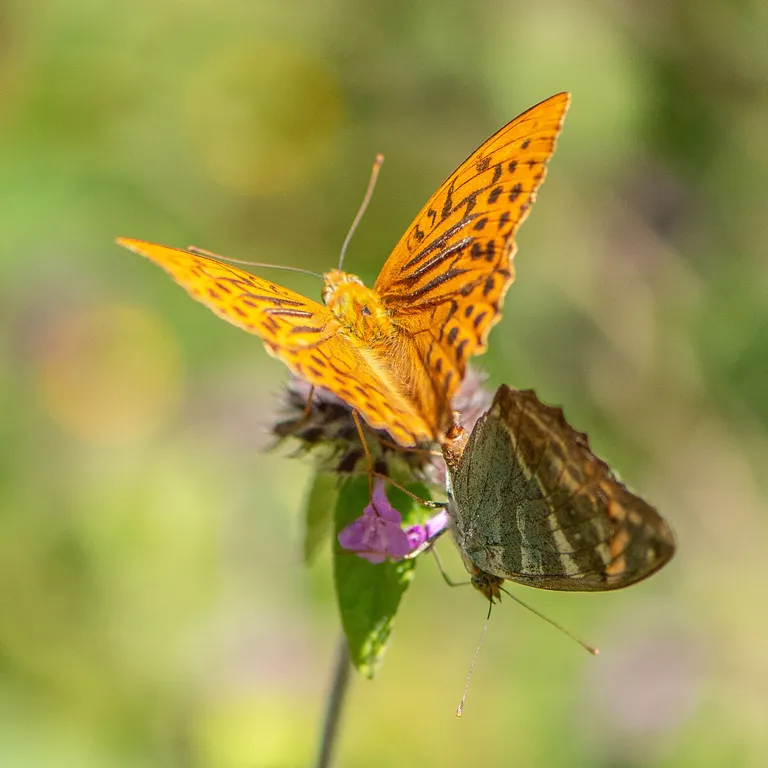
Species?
Argynnis paphia
